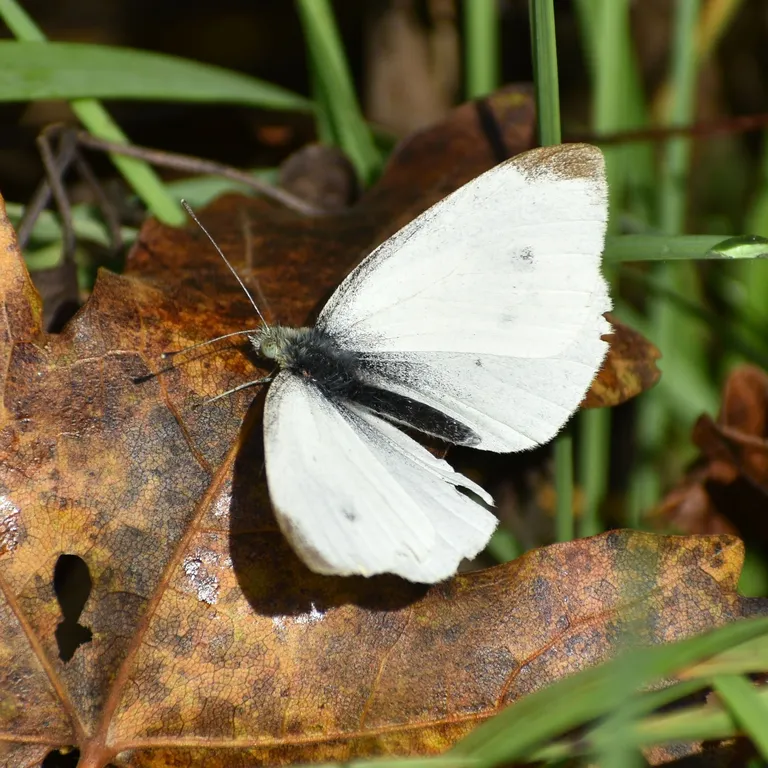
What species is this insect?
Pieris rapae
